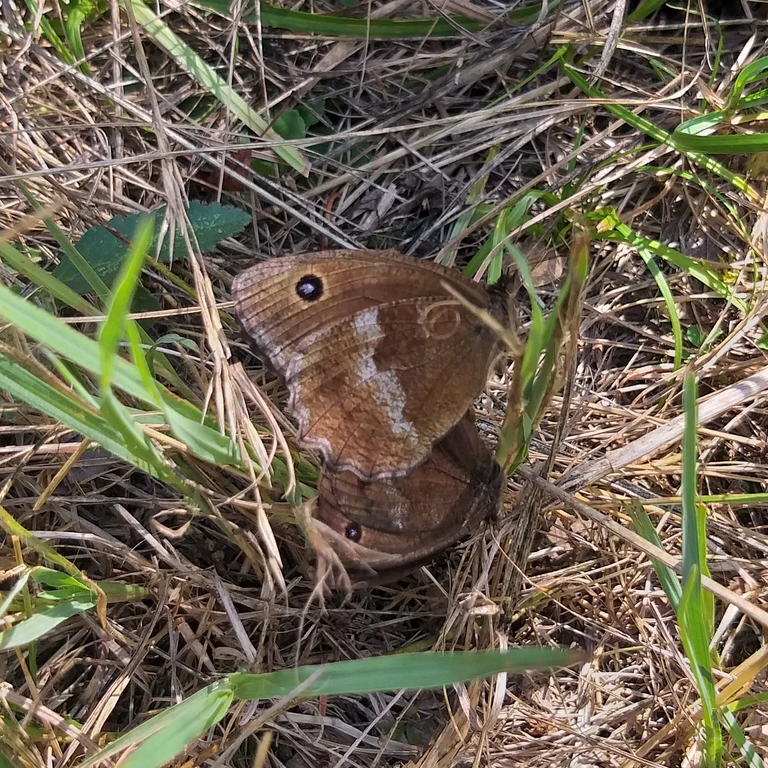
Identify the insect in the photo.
Minois dryas
